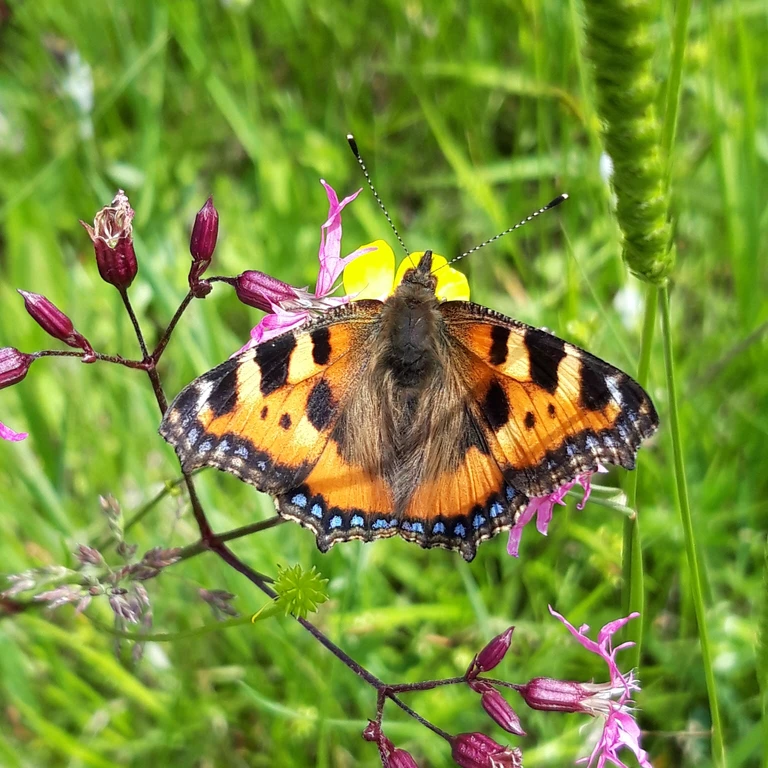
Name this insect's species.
Aglais urticae
